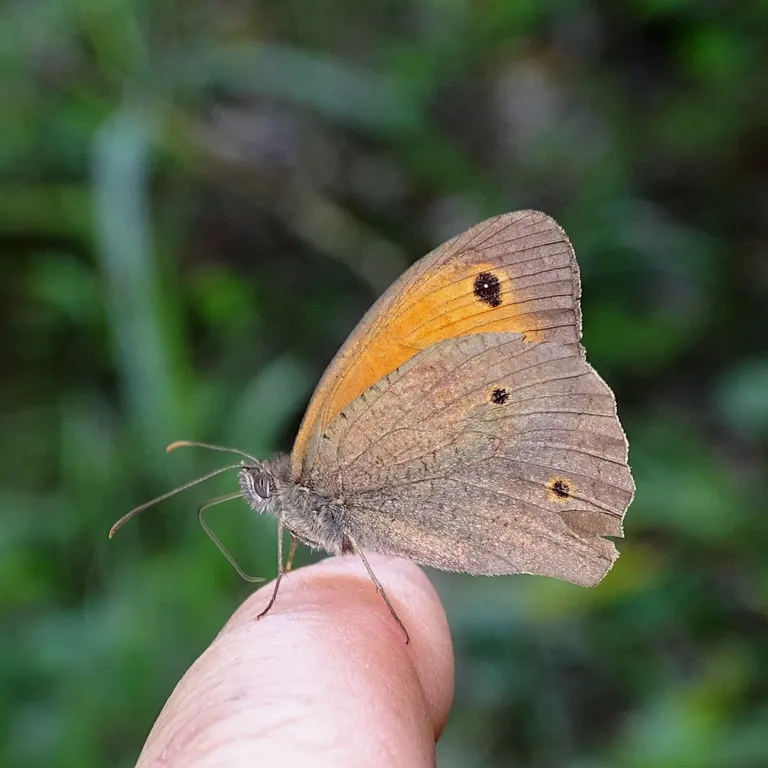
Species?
Maniola jurtina
